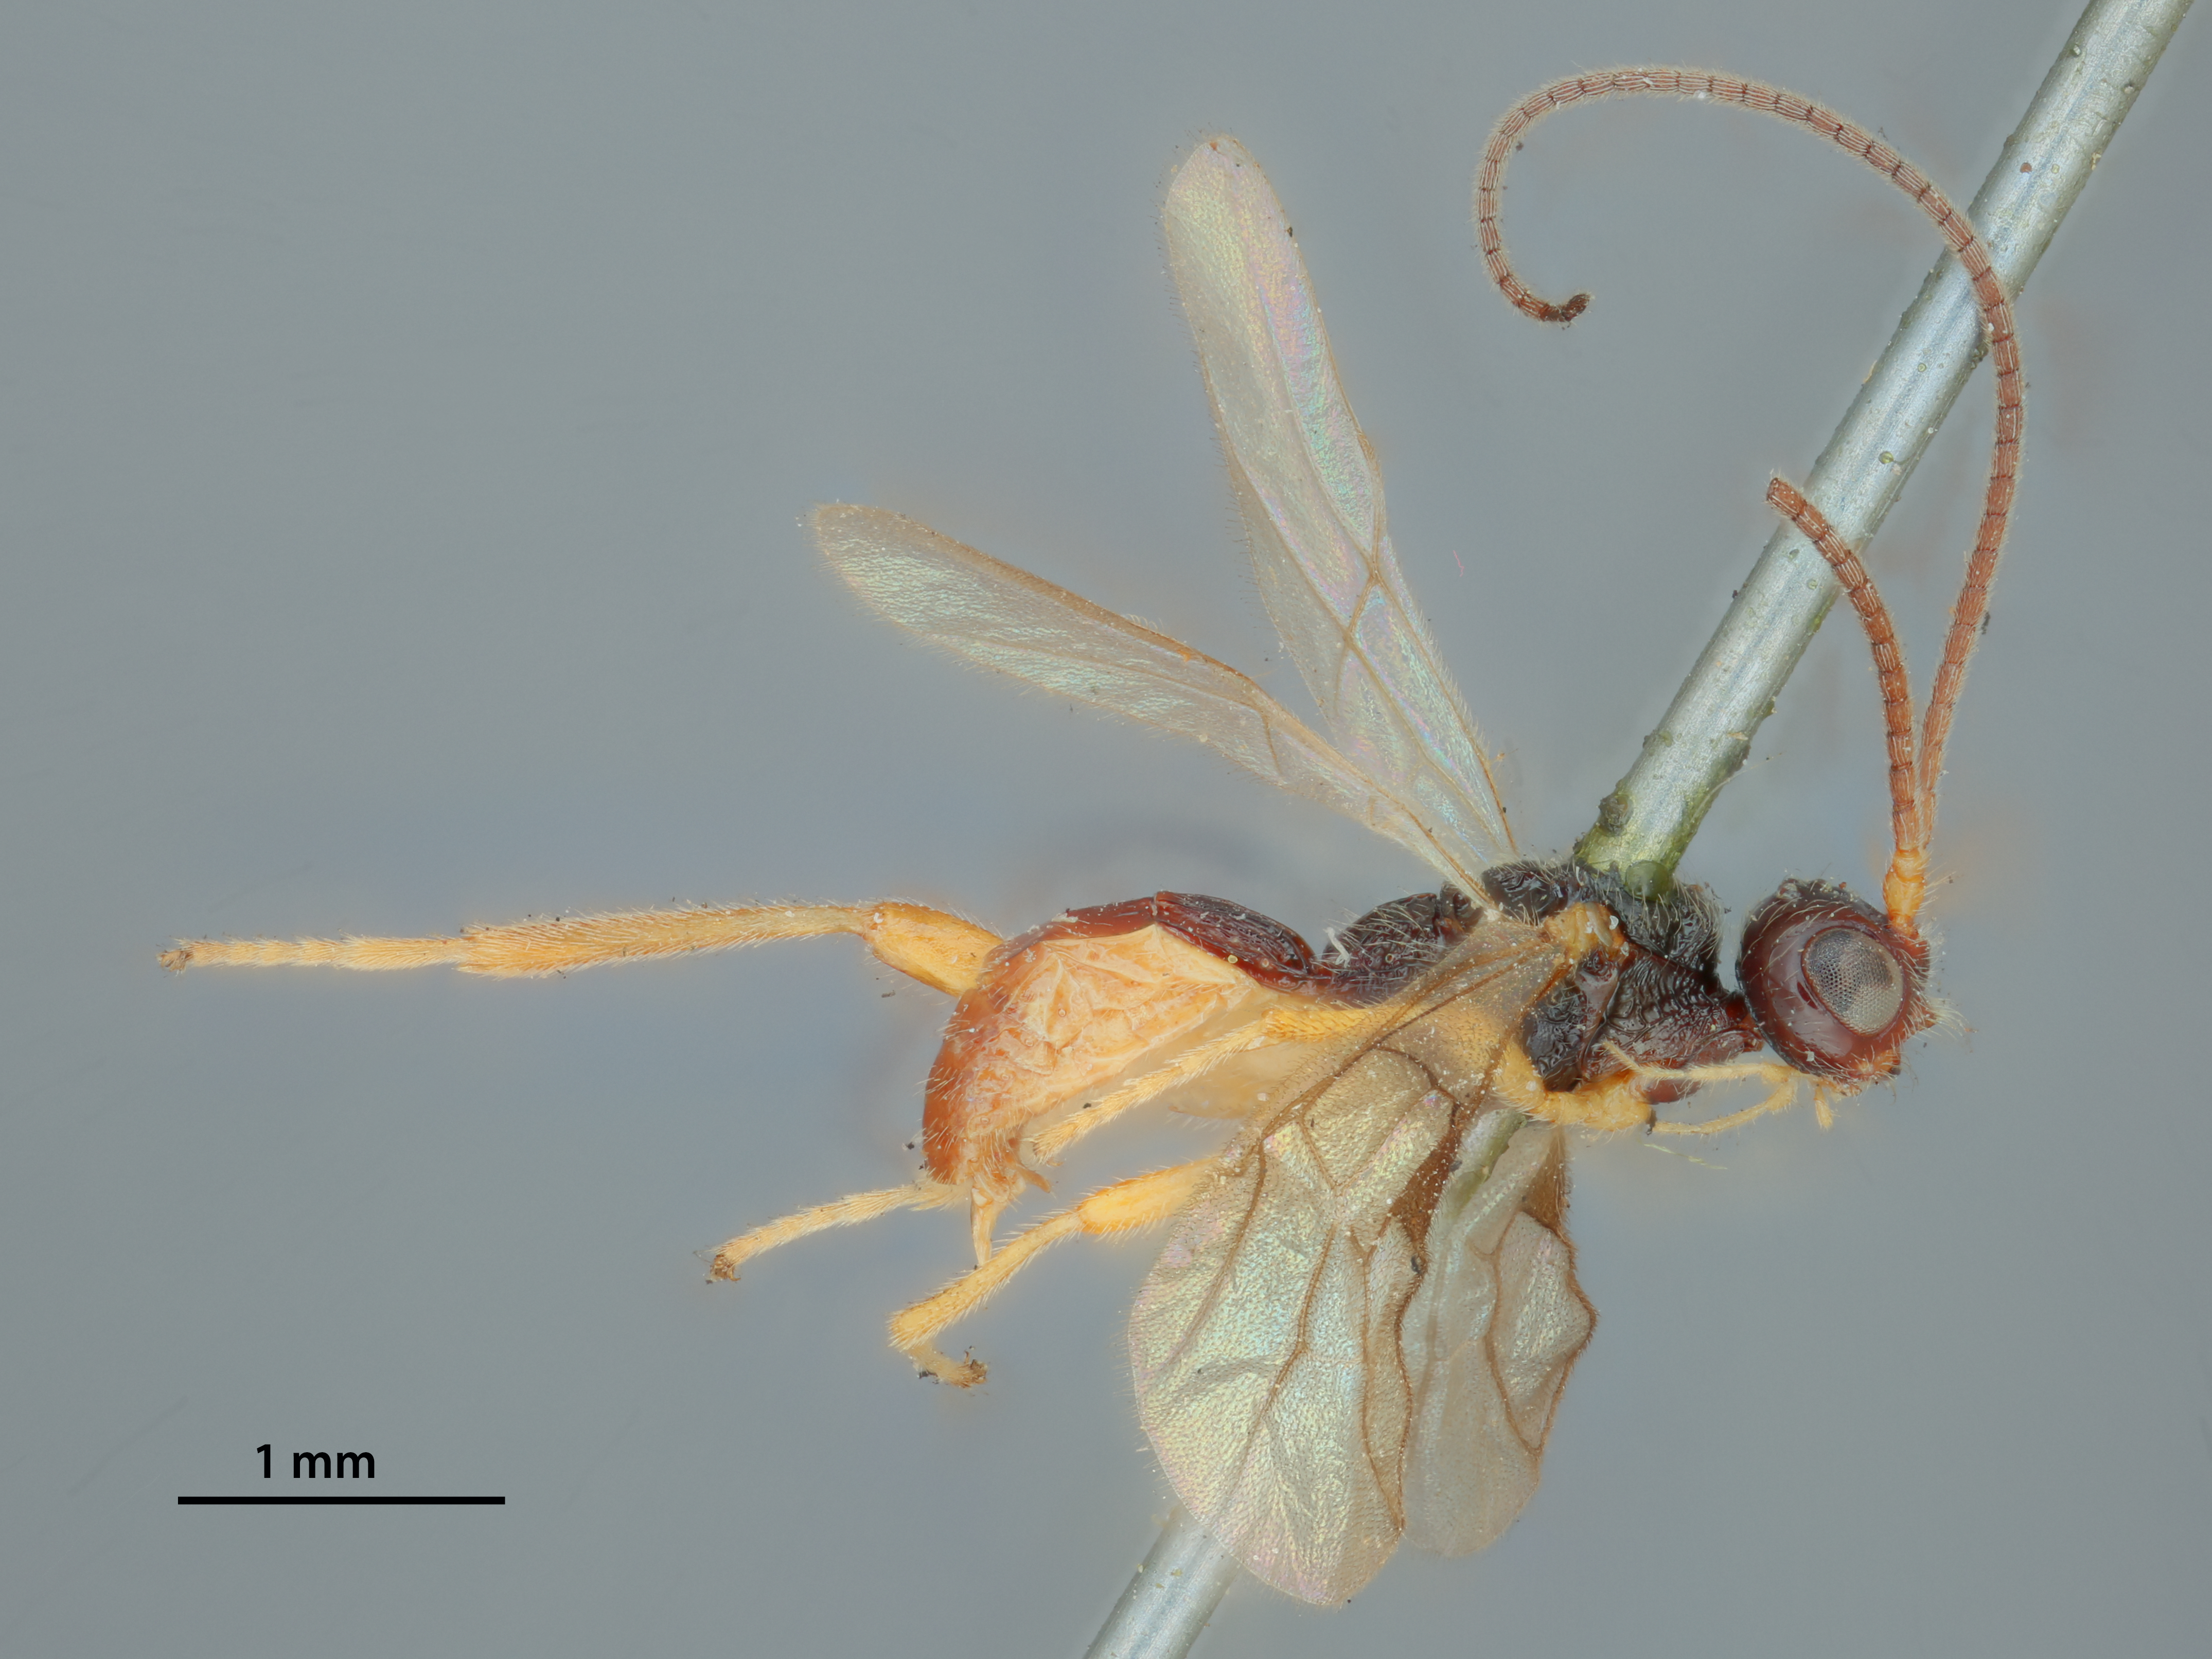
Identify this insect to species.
Rhyssalus carinatus
